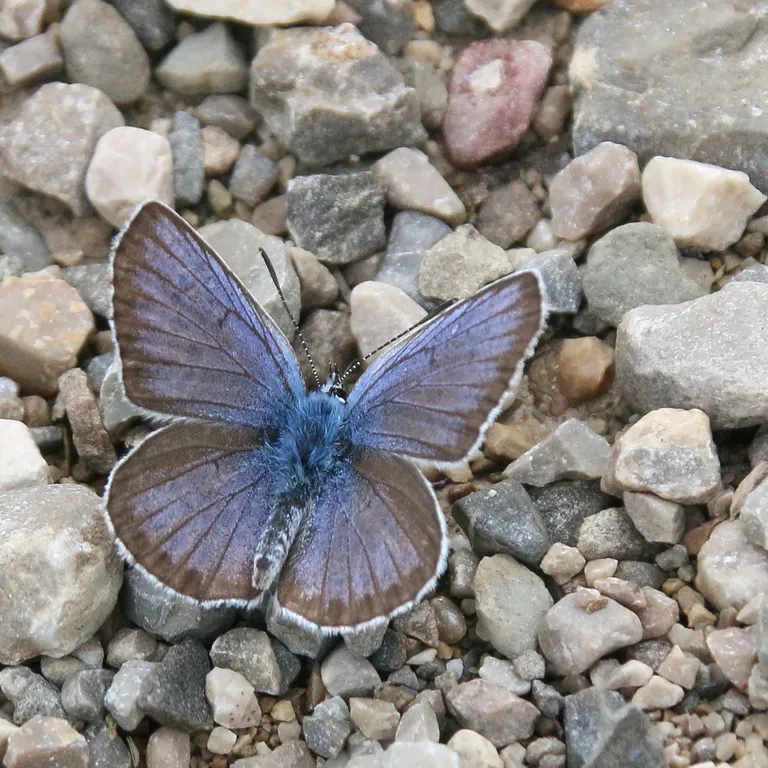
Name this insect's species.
Plebejus argus
